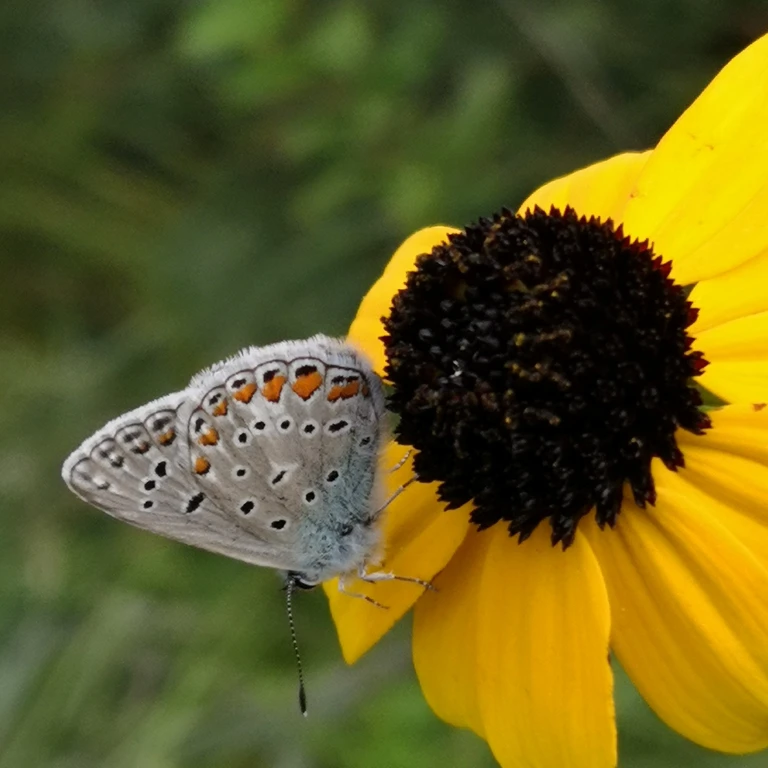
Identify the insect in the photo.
Polyommatus icarus
